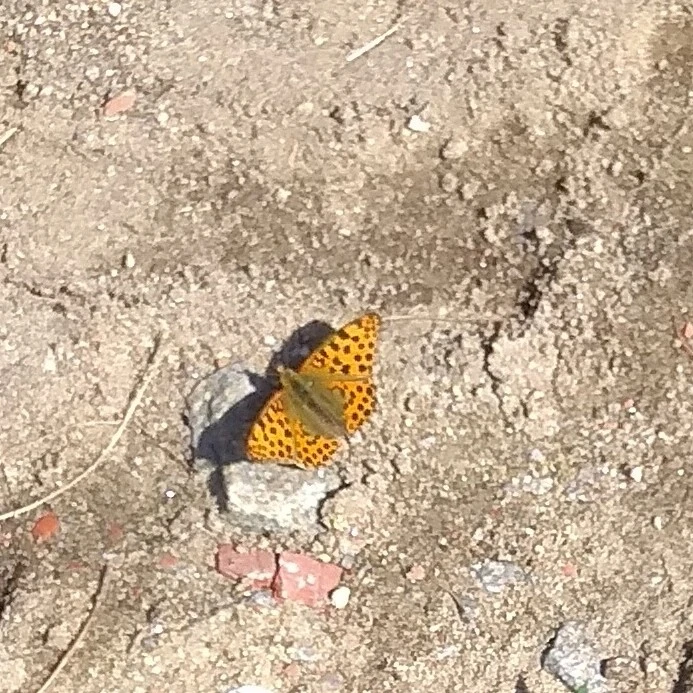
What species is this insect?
Issoria lathonia
